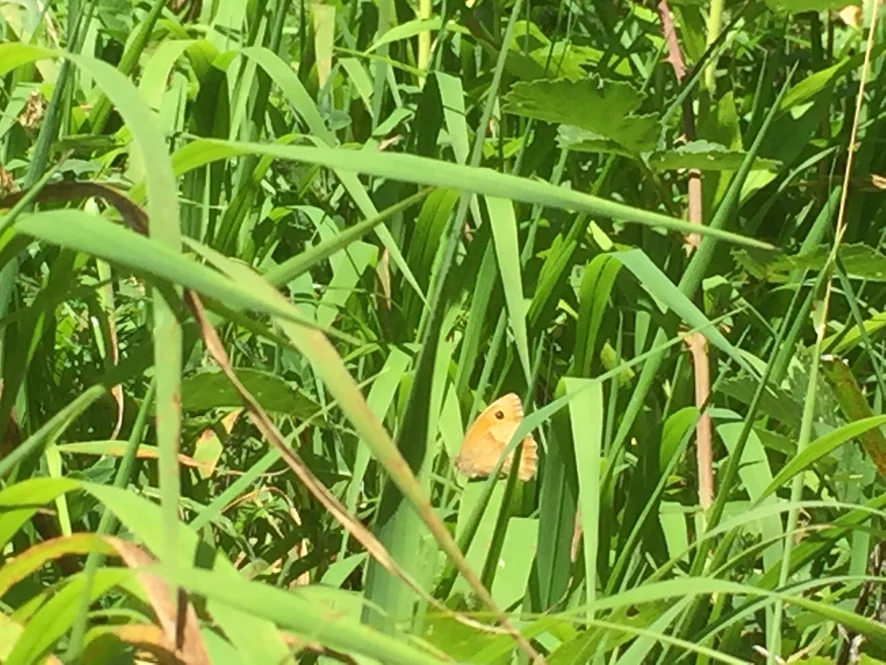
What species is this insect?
Maniola jurtina
